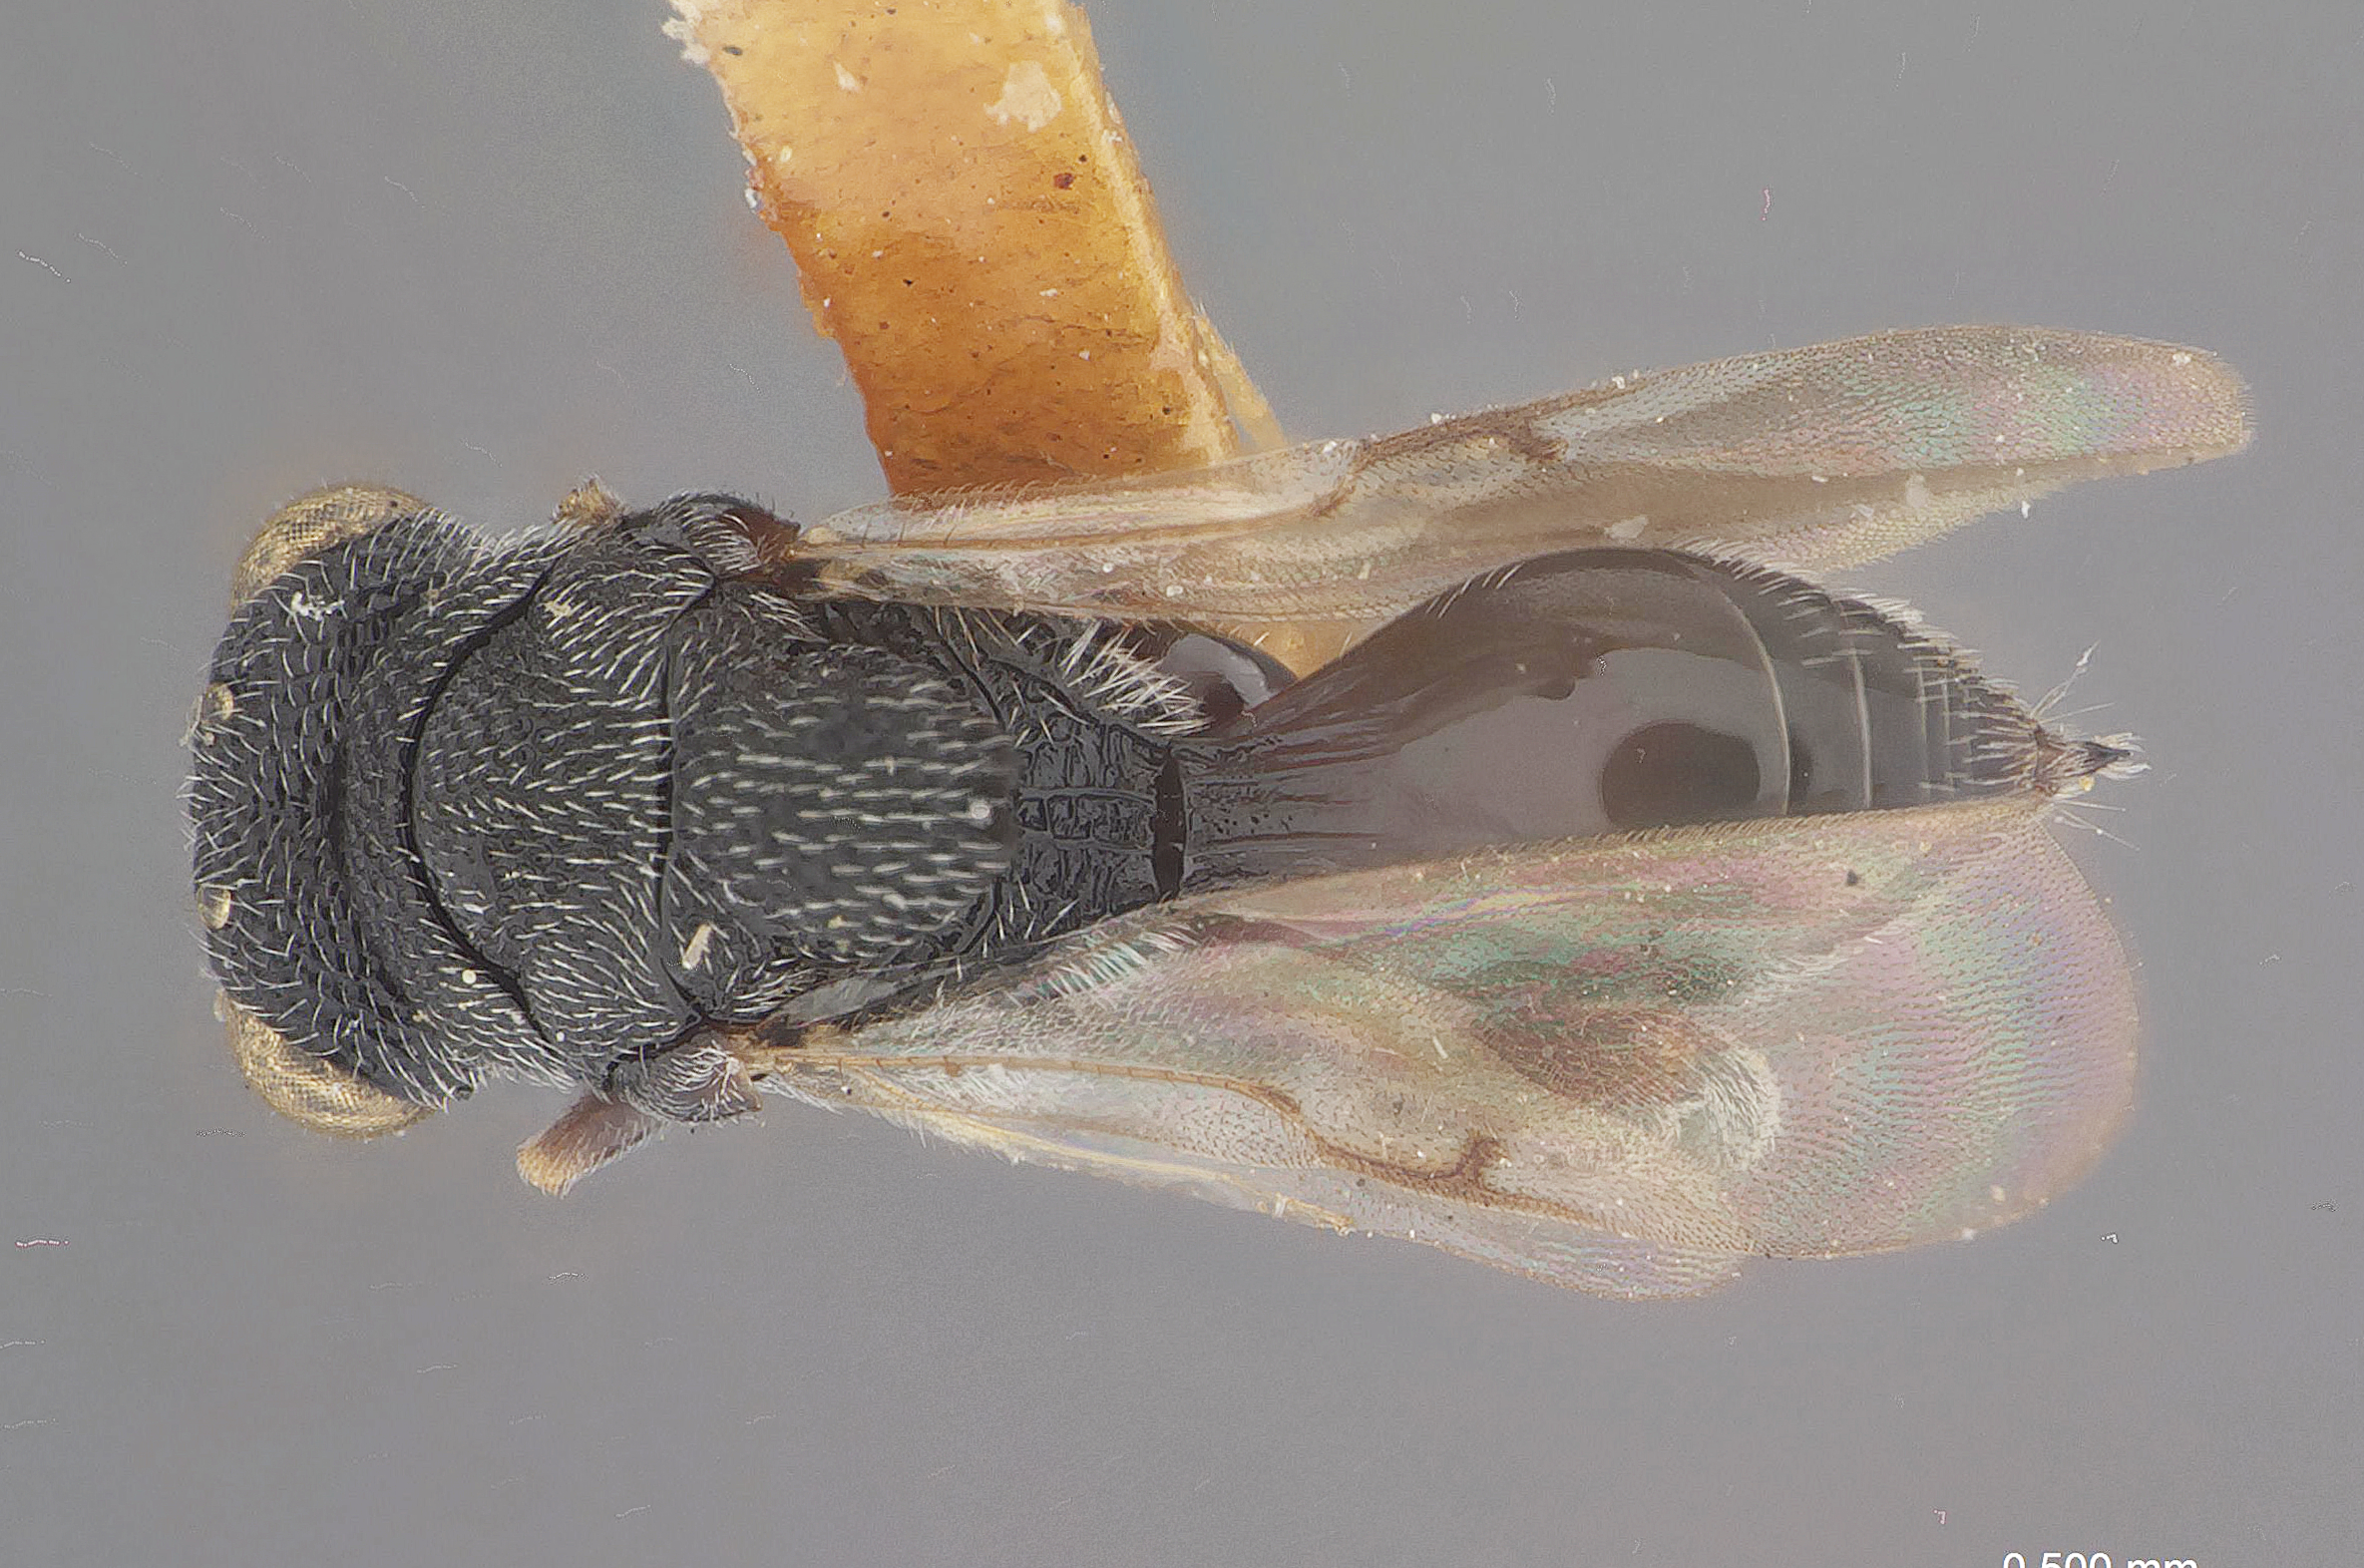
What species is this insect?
Haltichella luzonica
